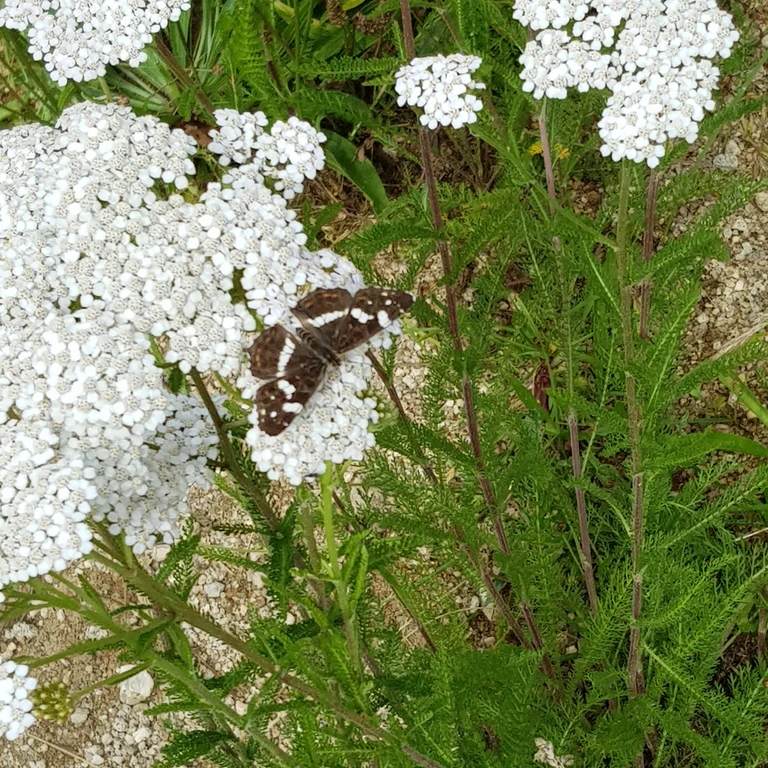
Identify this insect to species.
Araschnia levana
